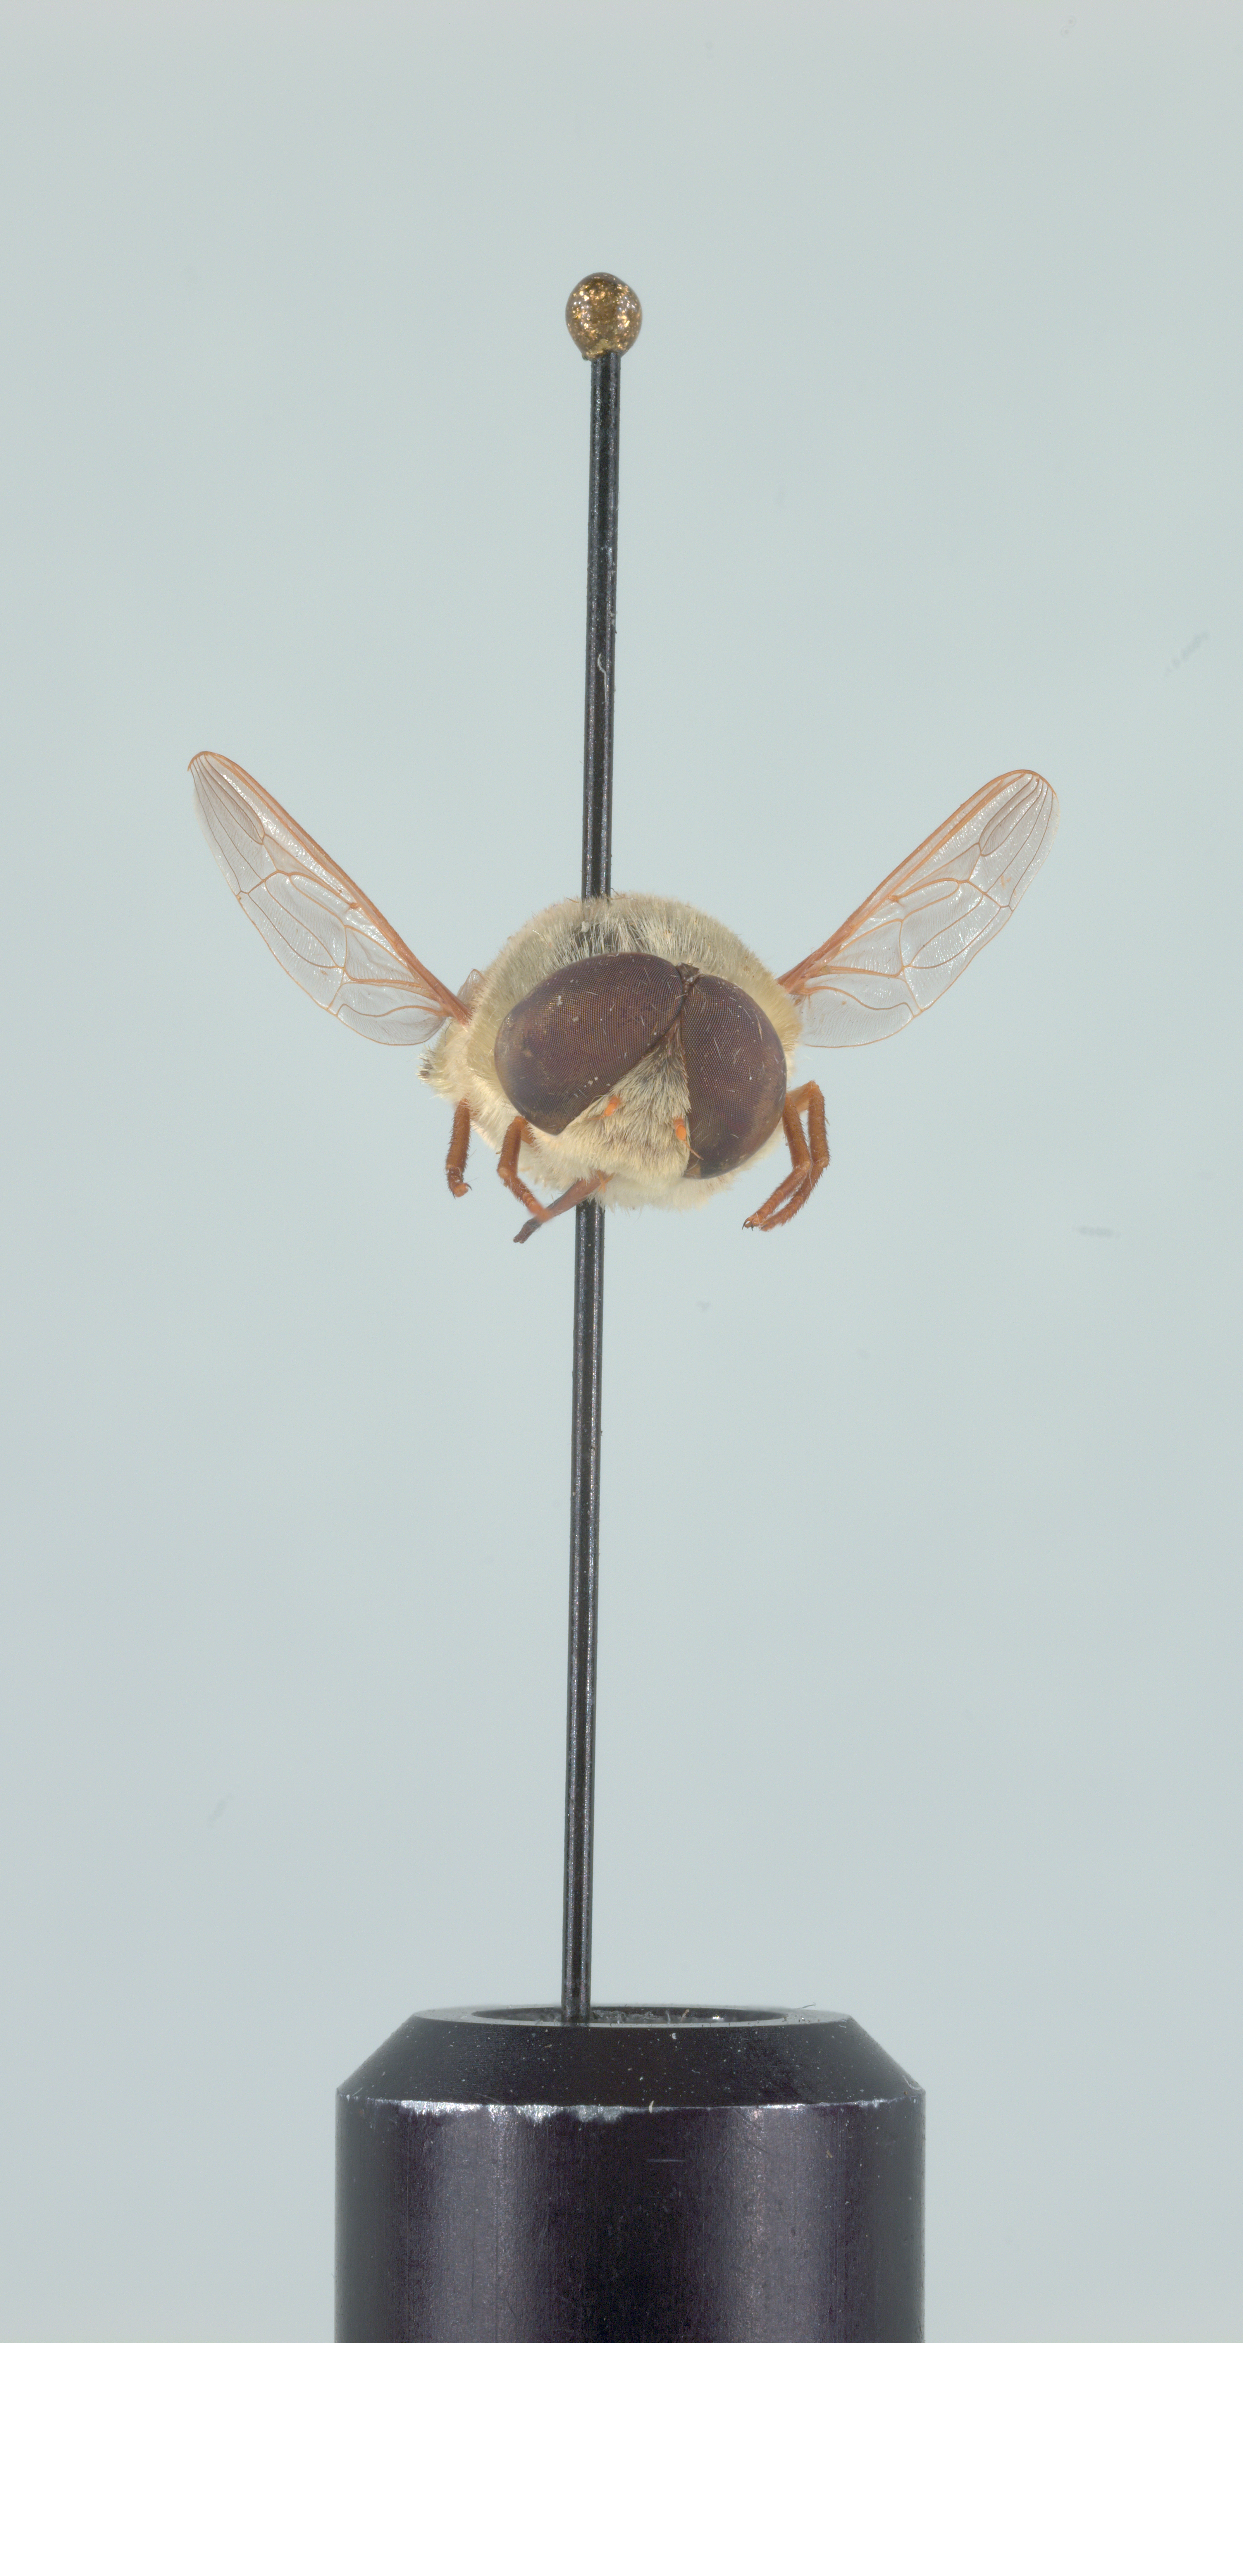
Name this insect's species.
Neorhynchocephalus volaticus
